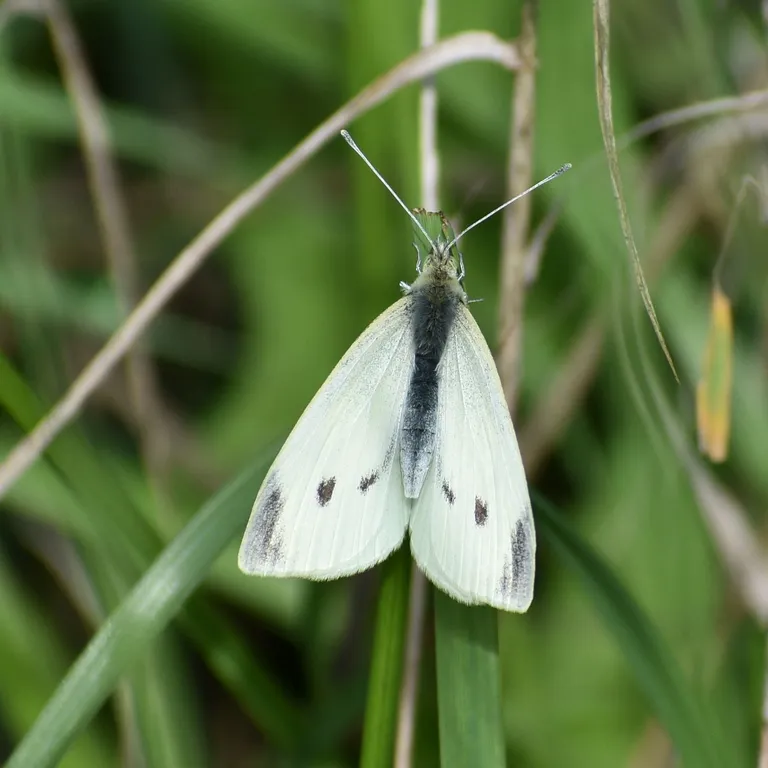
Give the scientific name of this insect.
Pieris rapae
